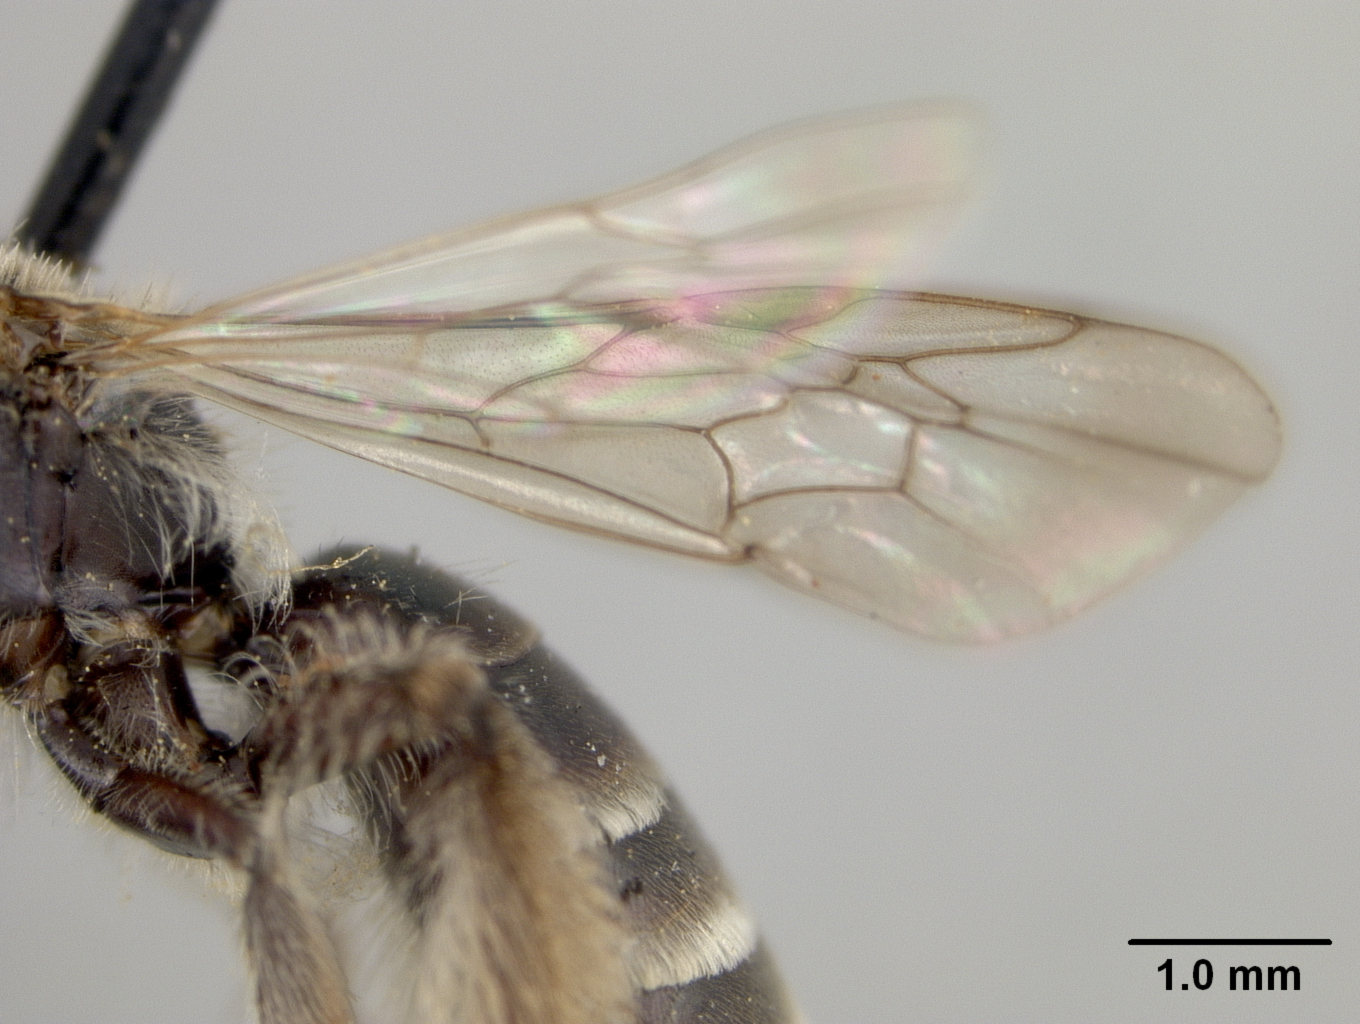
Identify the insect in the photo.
Andrena lativentris
